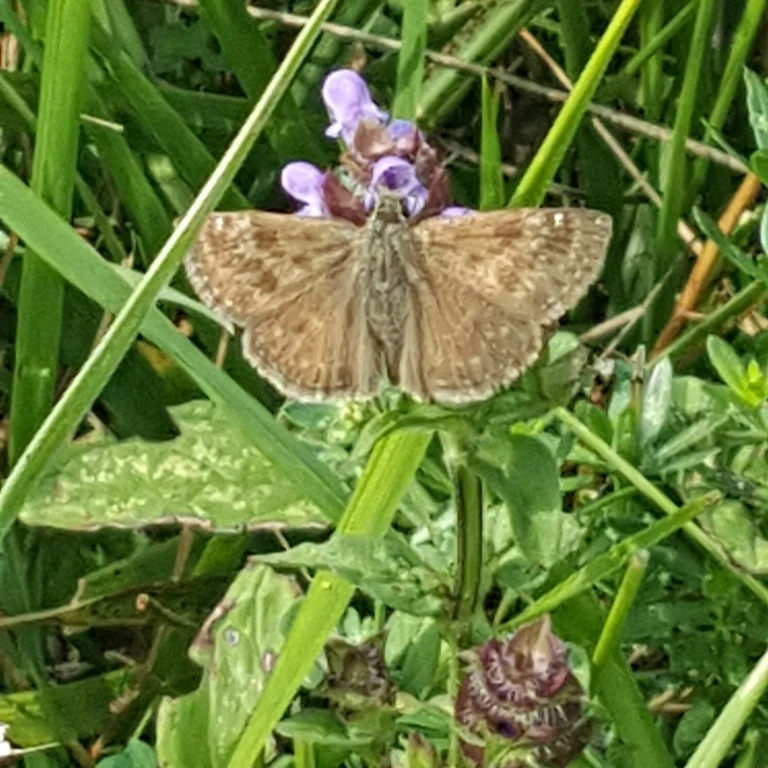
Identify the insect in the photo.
Erynnis tages
